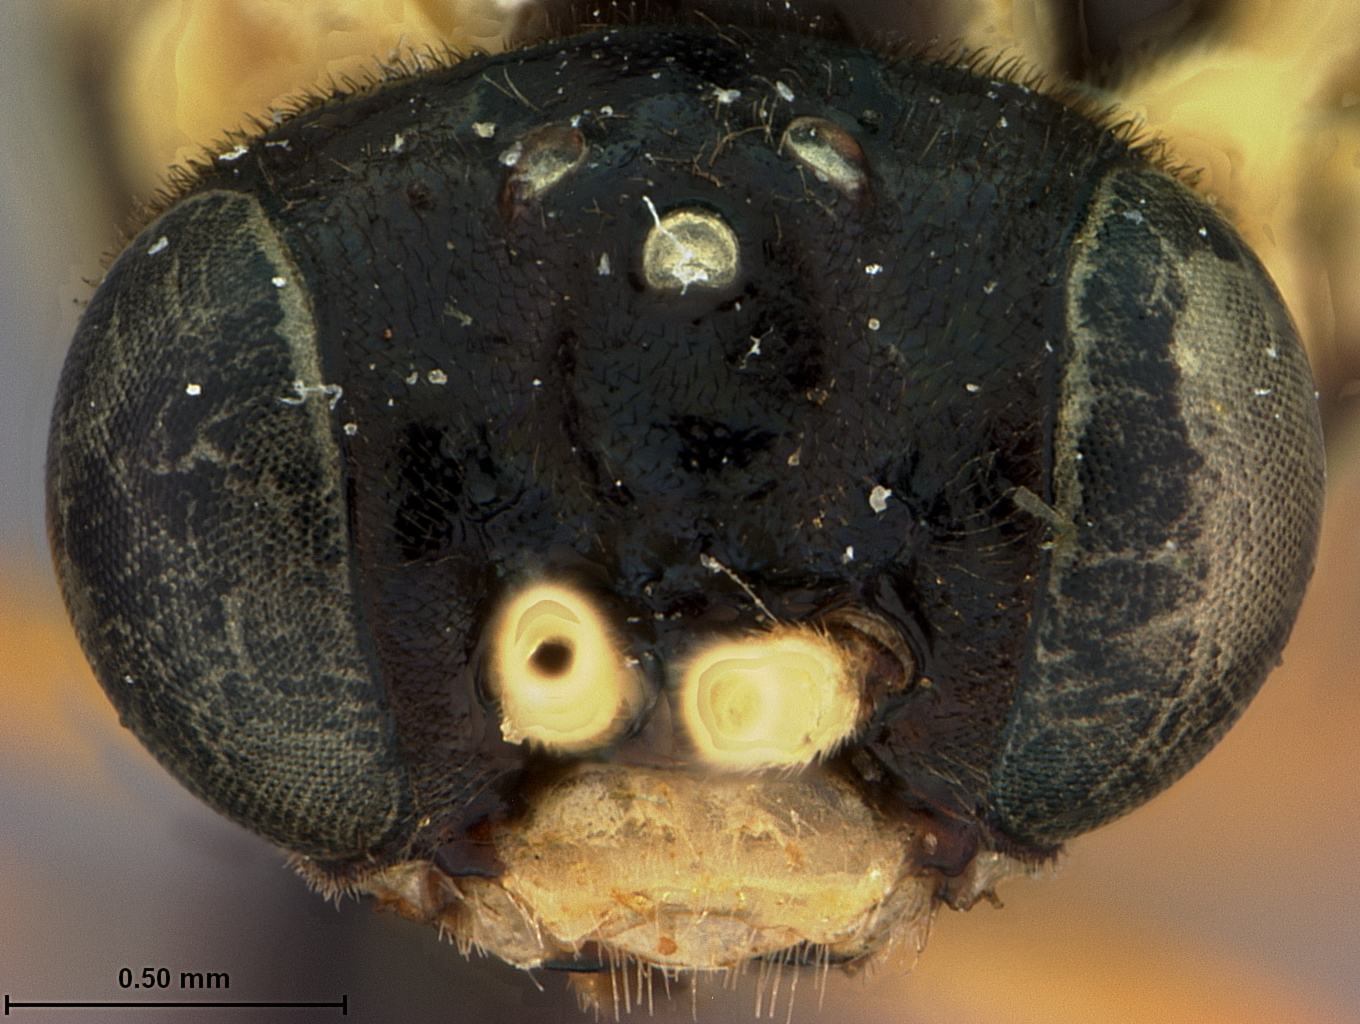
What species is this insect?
Stromboceros pallidicornis
